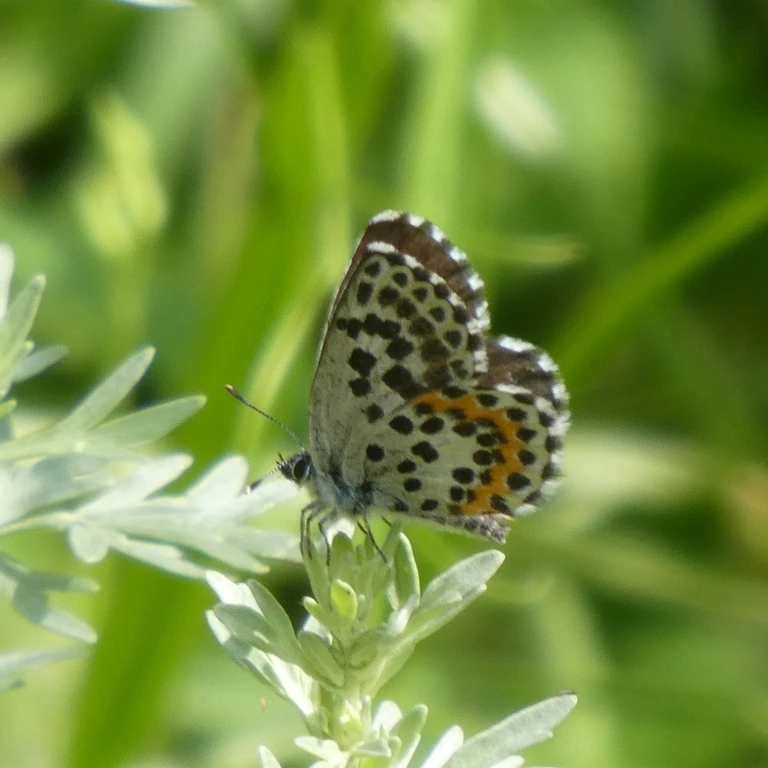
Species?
Scolitantides orion
